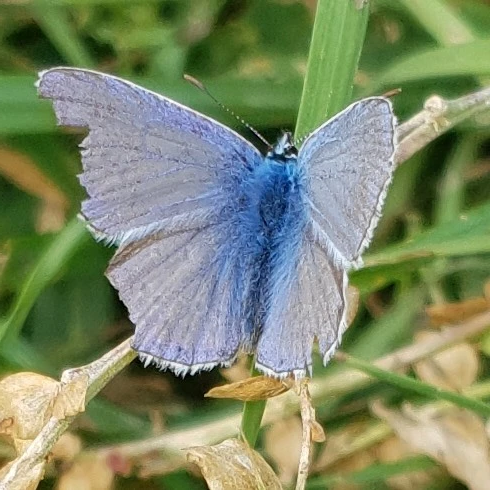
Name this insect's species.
Polyommatus icarus
